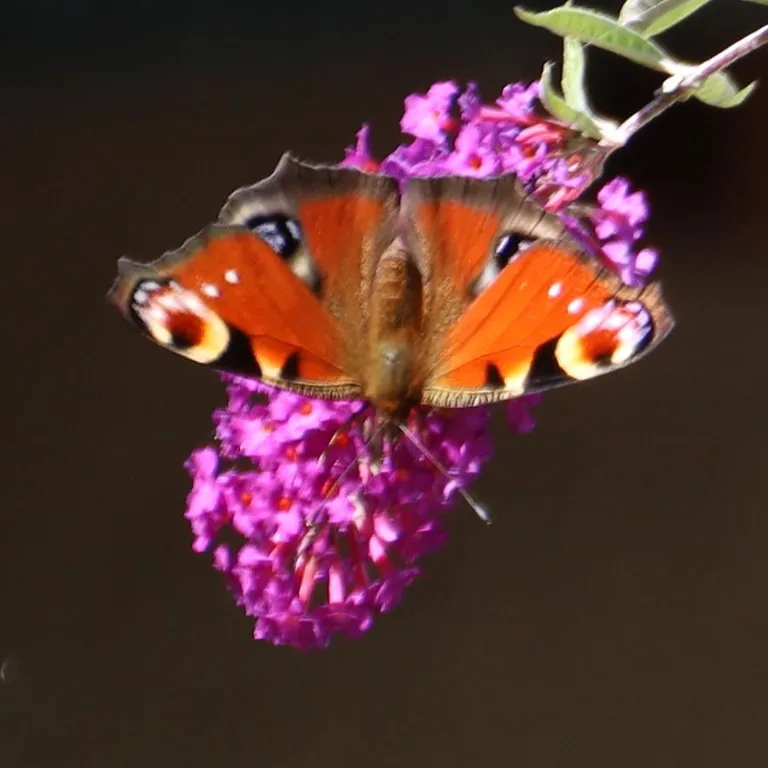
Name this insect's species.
Aglais io
